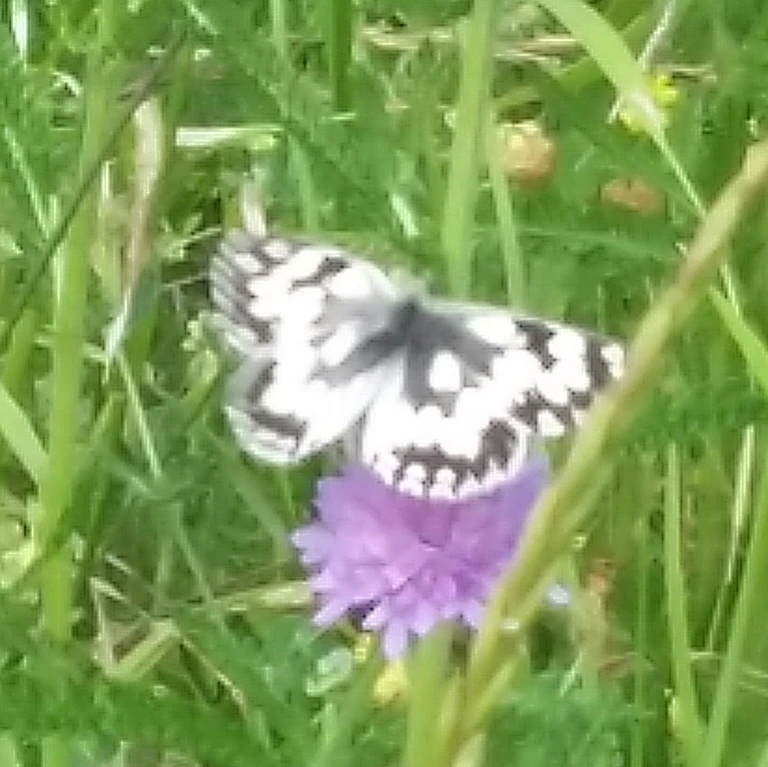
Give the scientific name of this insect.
Melanargia galathea
